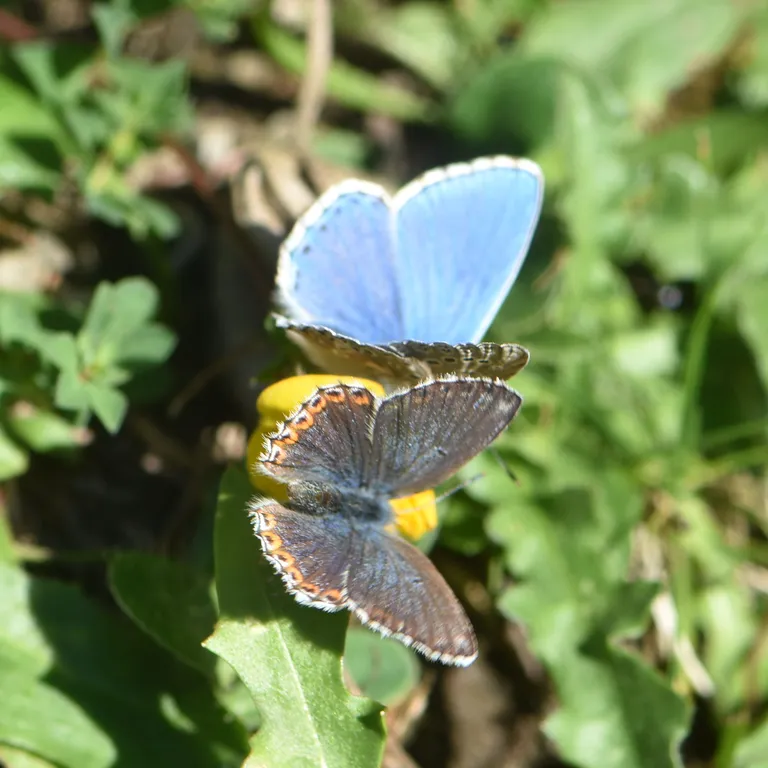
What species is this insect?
Lysandra bellargus
